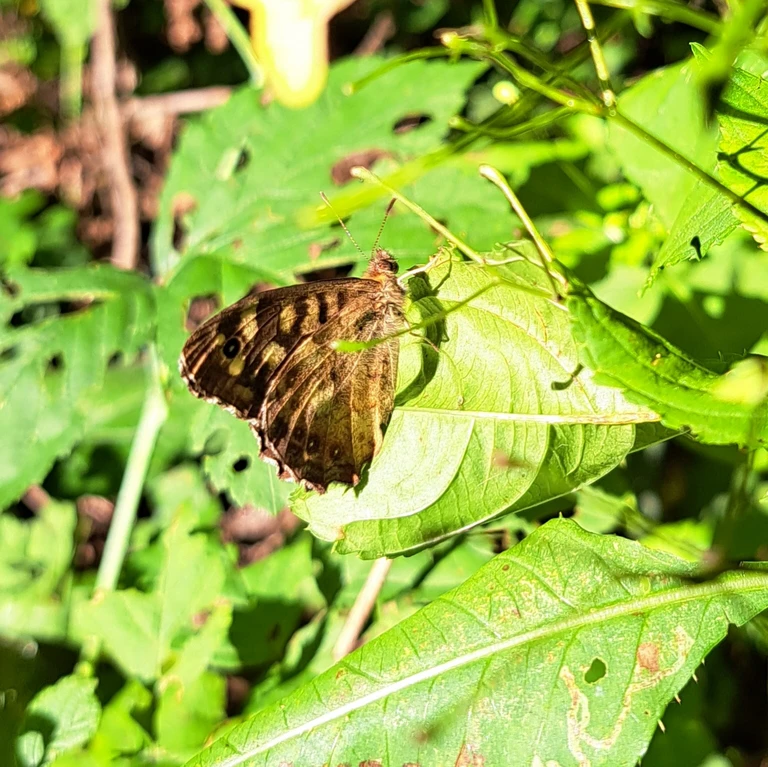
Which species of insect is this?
Pararge aegeria
